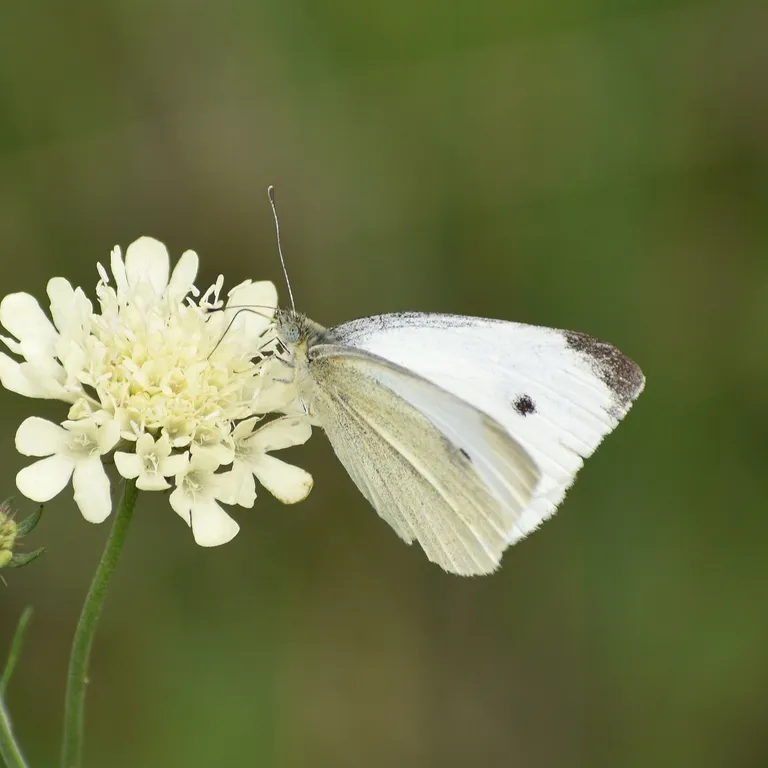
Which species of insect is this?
Pieris rapae
